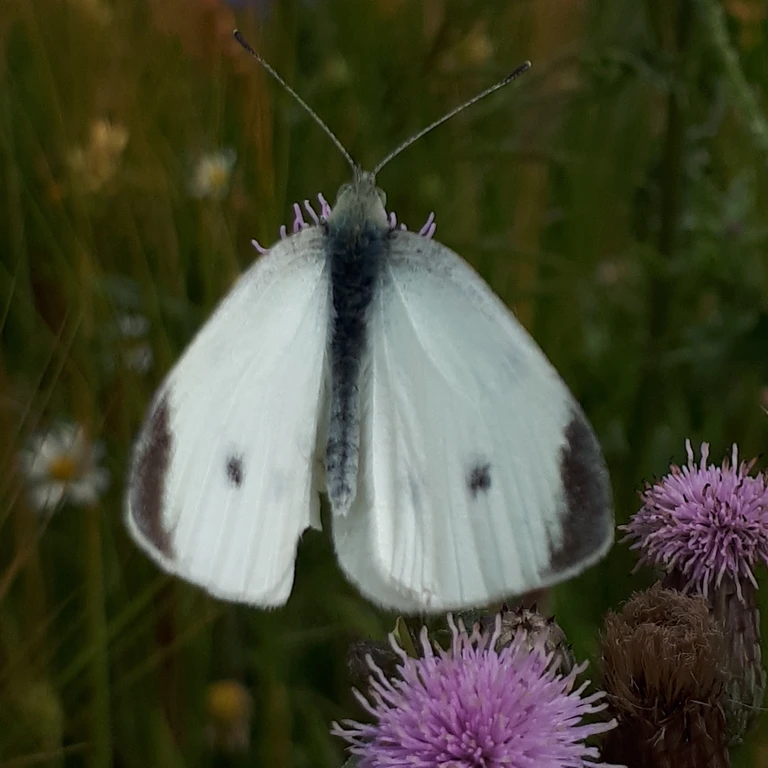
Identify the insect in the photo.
Pieris rapae
